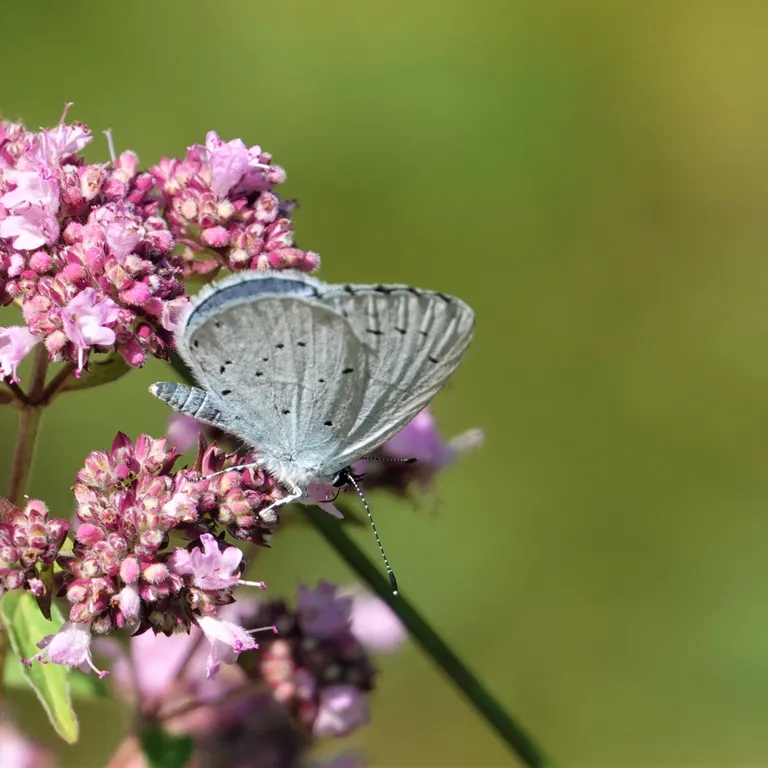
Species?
Celastrina argiolus
